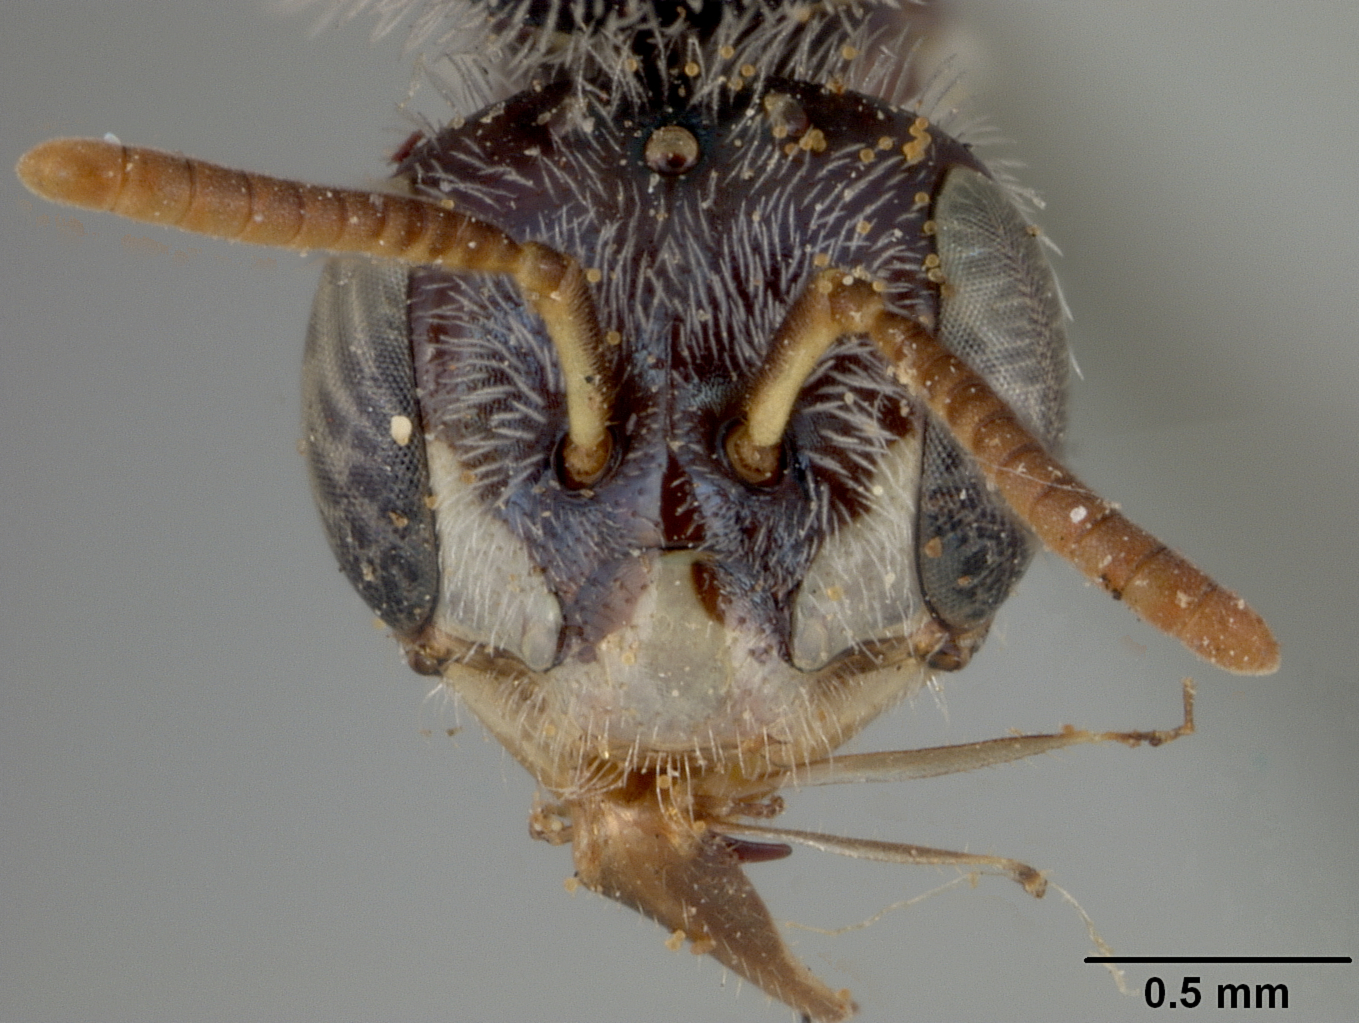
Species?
Perdita asteris
